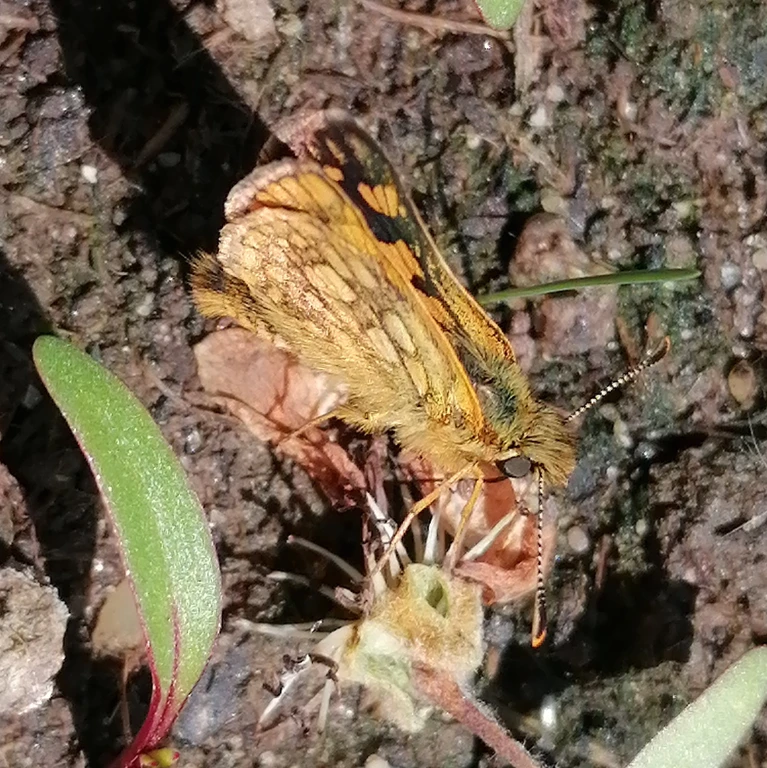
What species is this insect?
Carterocephalus palaemon
